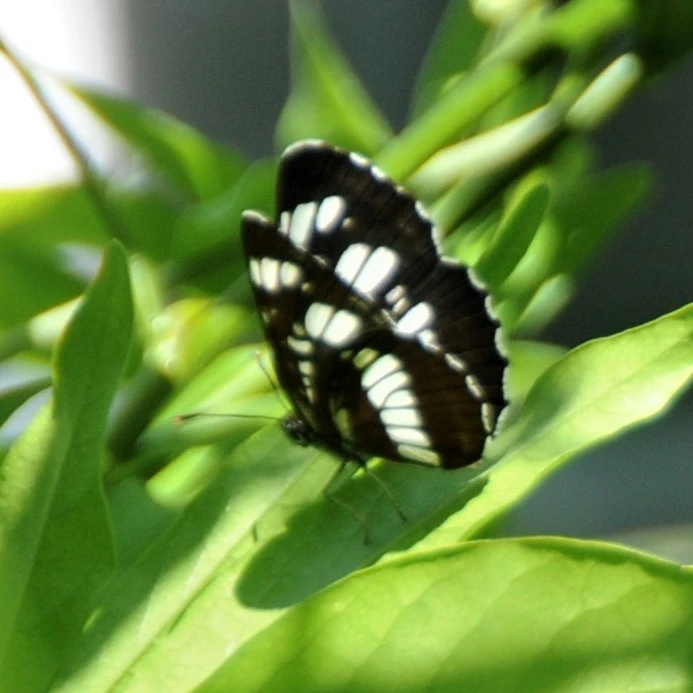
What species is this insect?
Neptis rivularis
